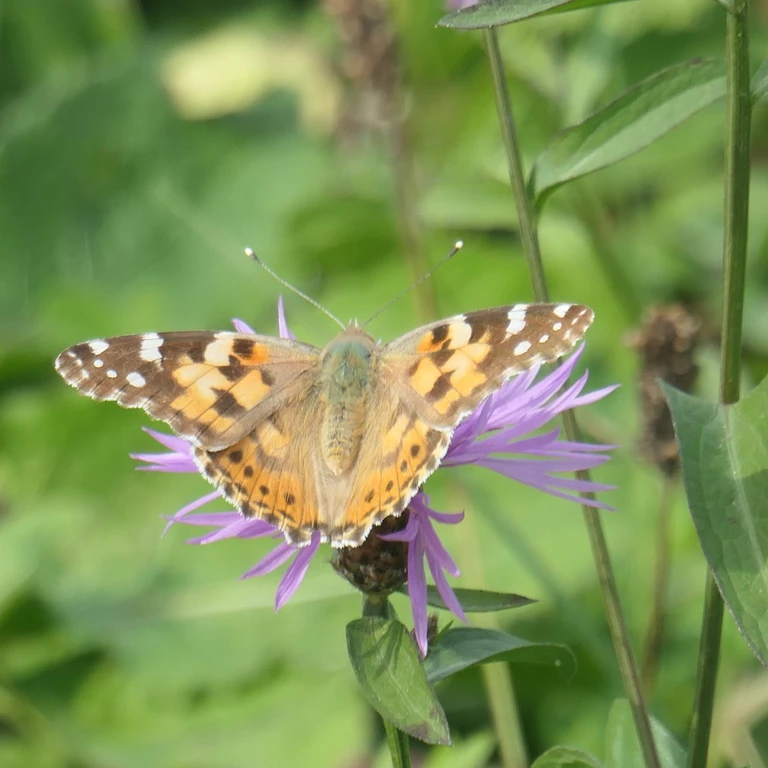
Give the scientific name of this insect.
Vanessa cardui
